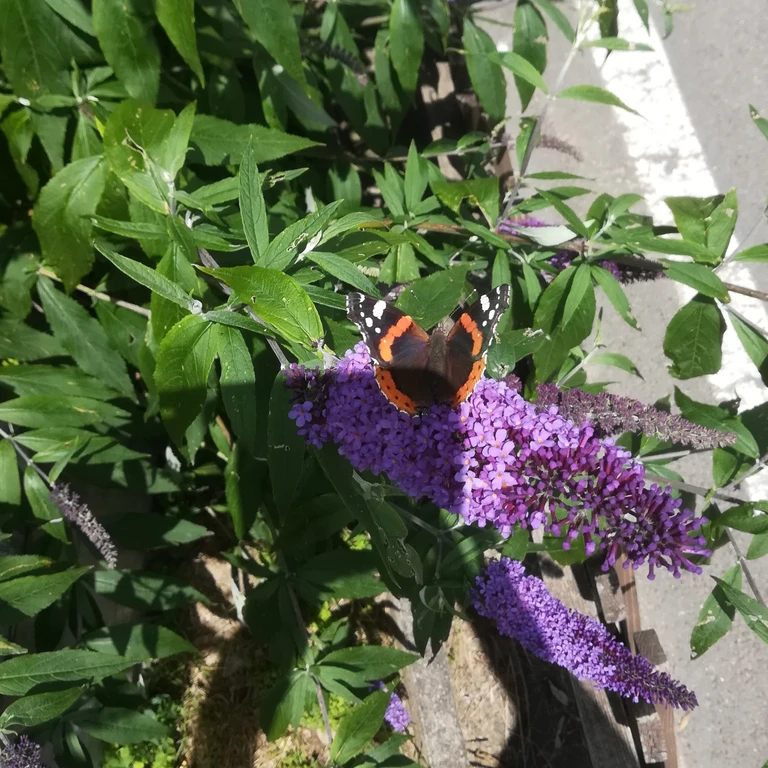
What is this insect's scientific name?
Vanessa atalanta
